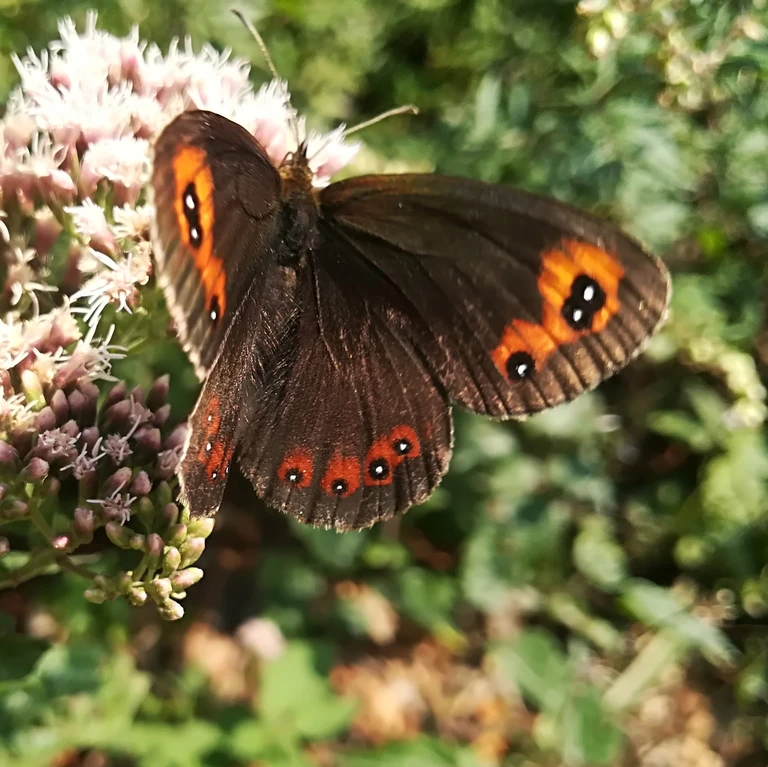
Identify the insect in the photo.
Erebia aethiops
